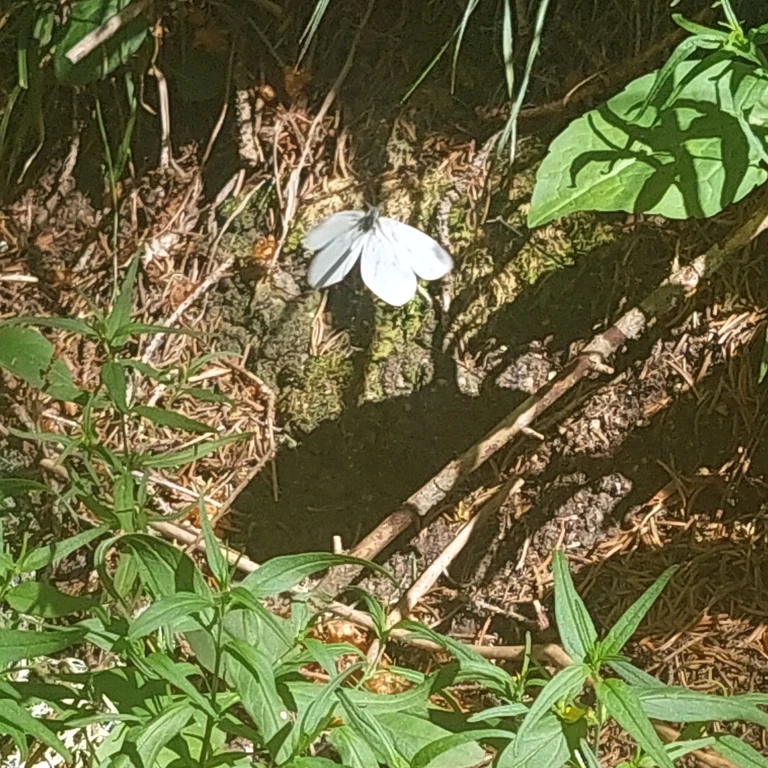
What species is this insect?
Leptidea sinapis/juvernica
